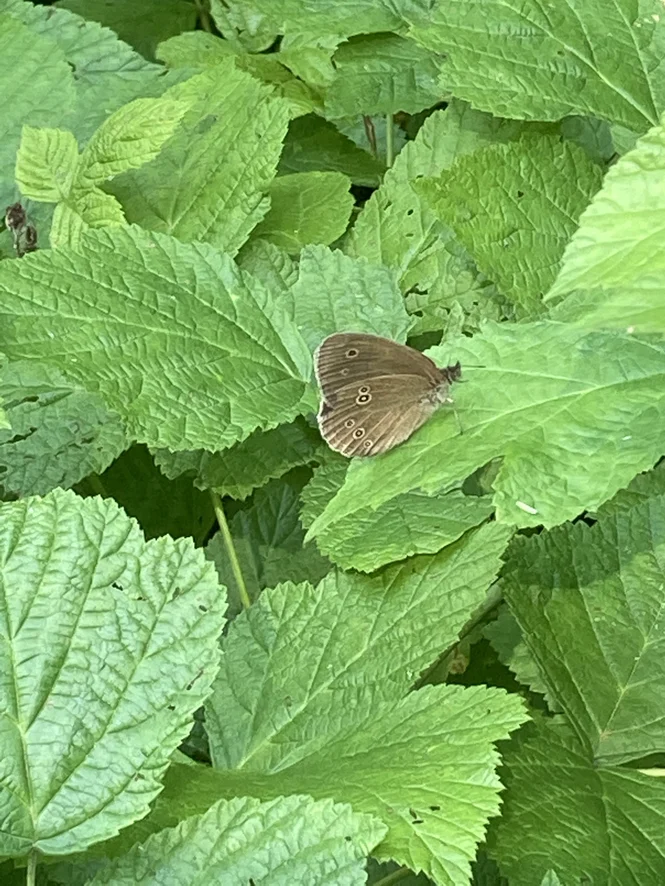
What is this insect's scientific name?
Aphantopus hyperantus
